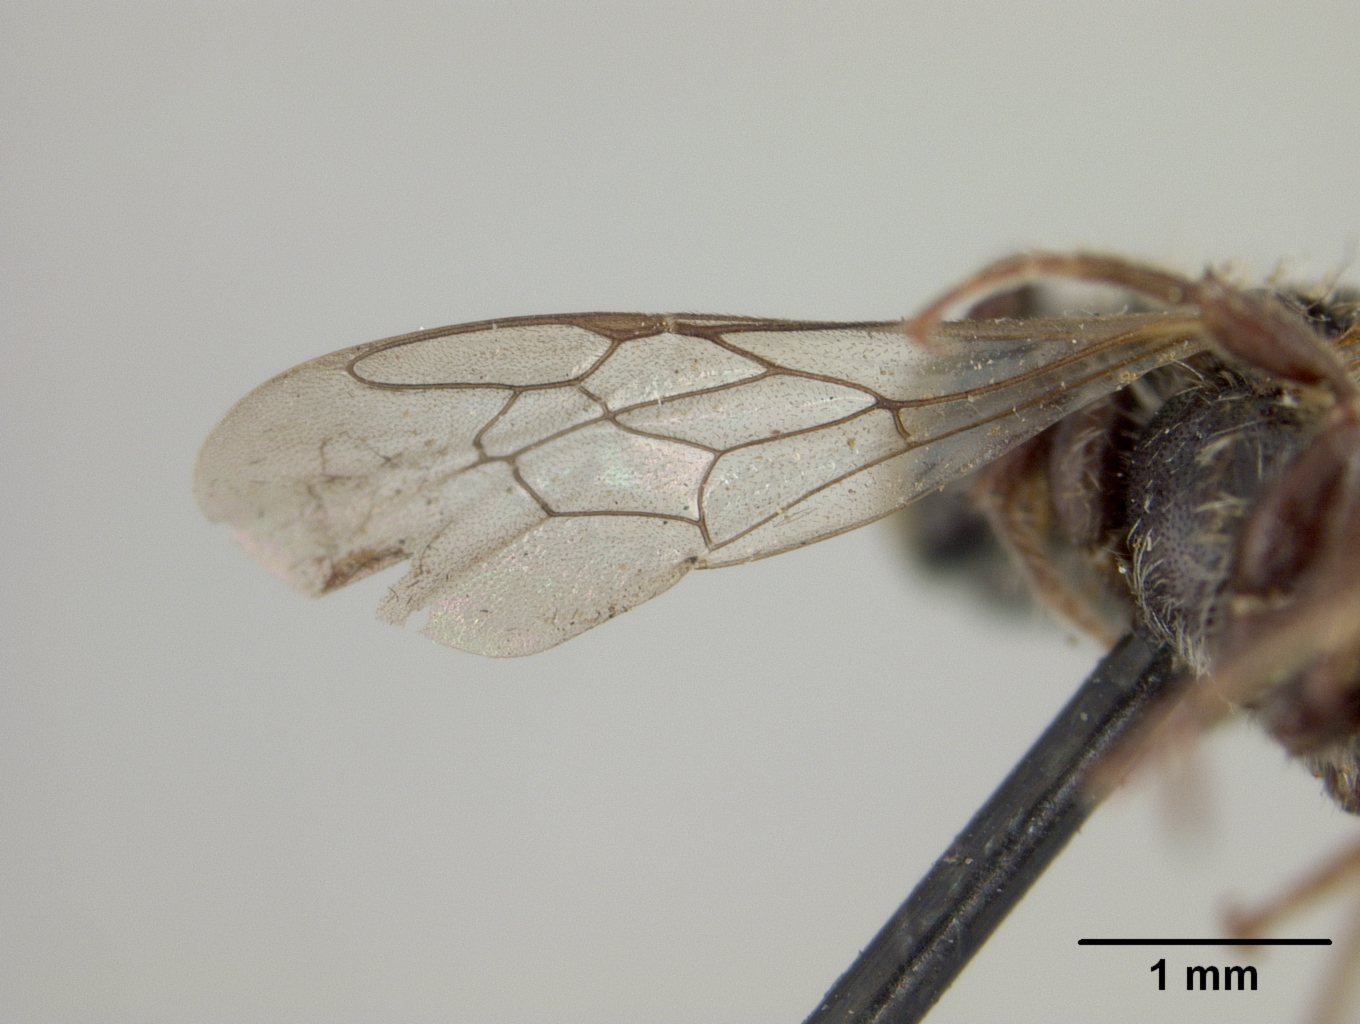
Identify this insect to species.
Hoplitis producta
